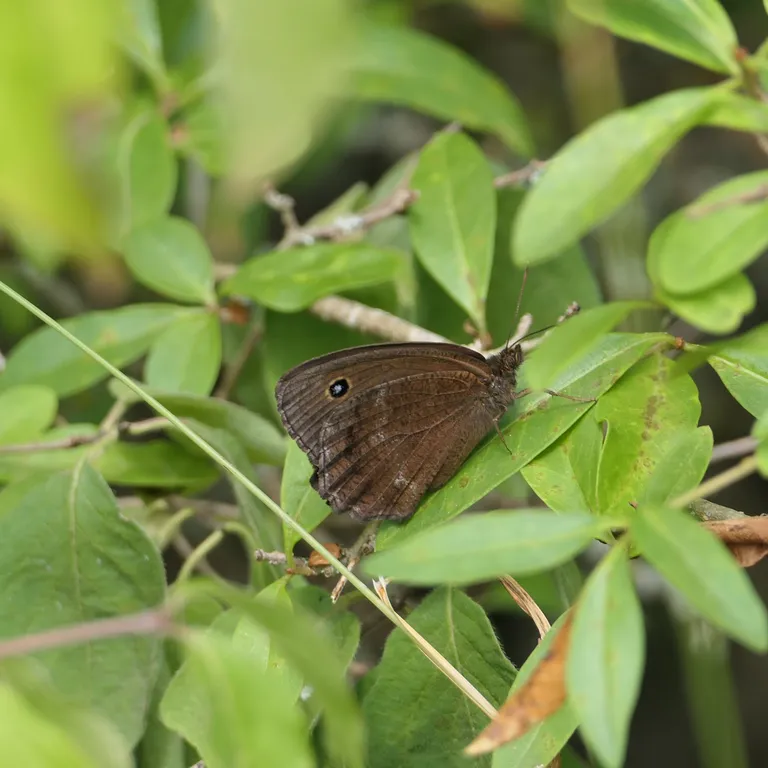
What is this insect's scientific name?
Minois dryas
